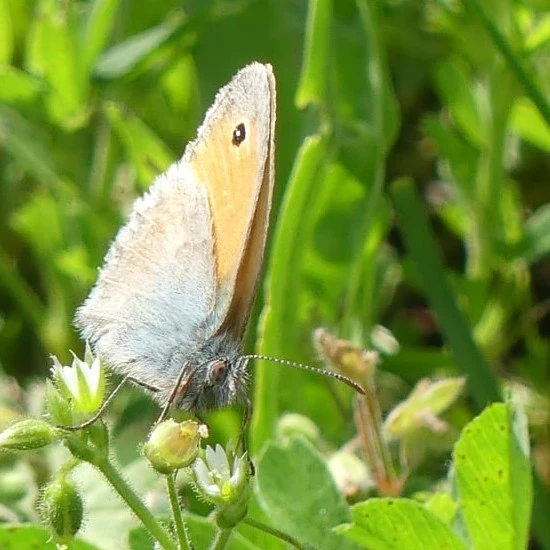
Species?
Coenonympha pamphilus
